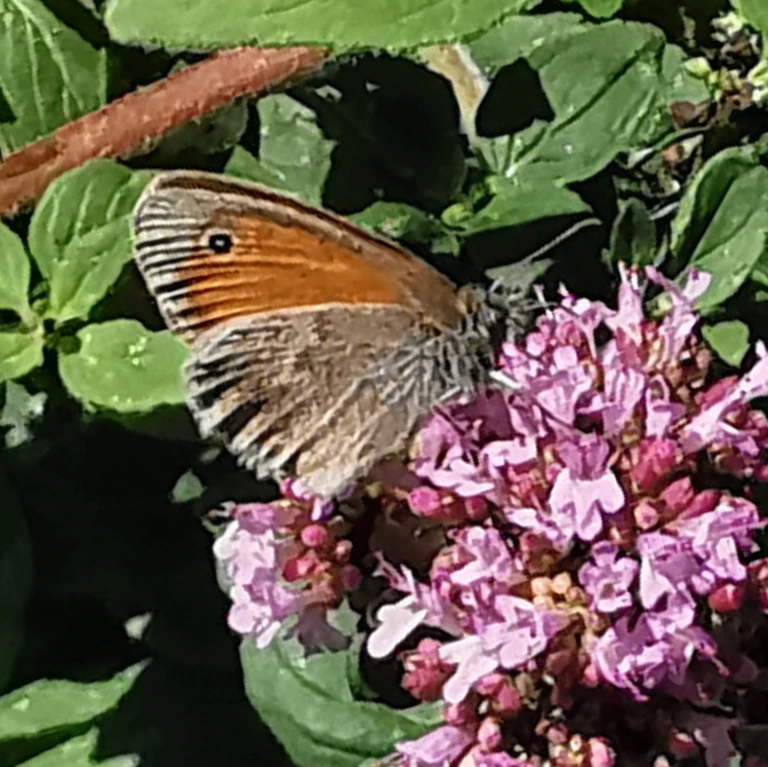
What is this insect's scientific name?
Coenonympha pamphilus
